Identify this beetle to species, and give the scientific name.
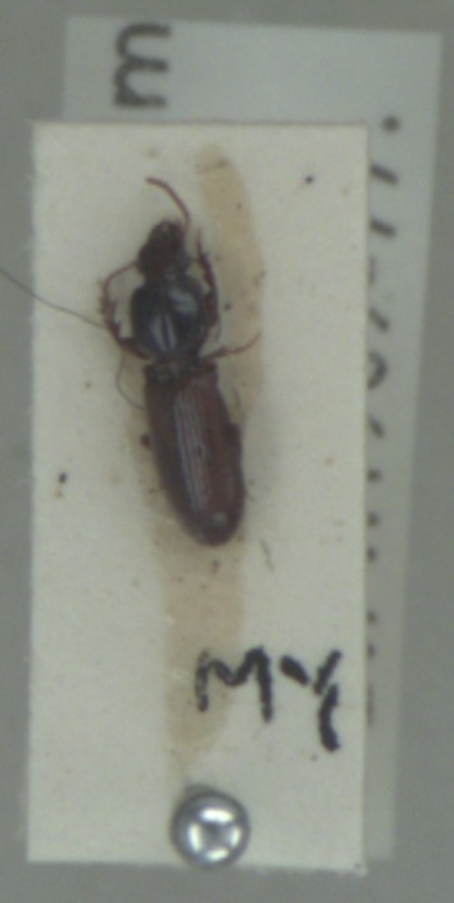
Clivina collaris
